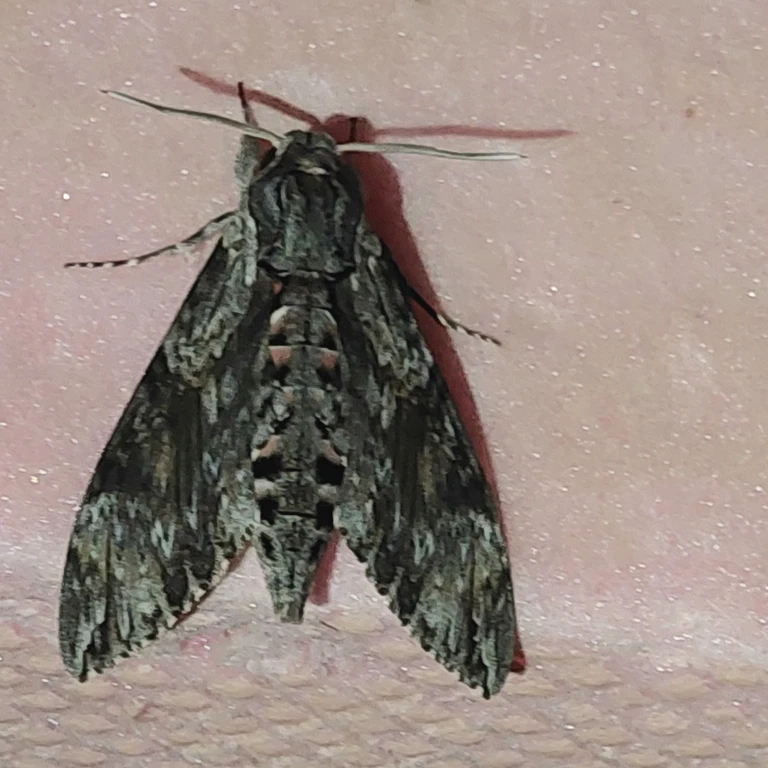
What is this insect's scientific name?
Agrius convolvuli
